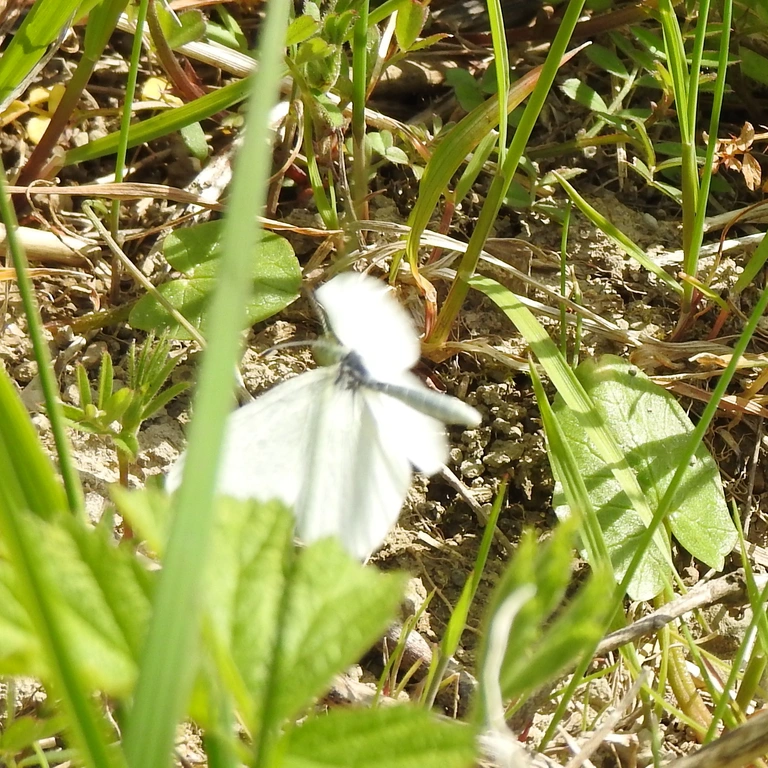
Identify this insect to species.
Leptidea sinapis/juvernica
